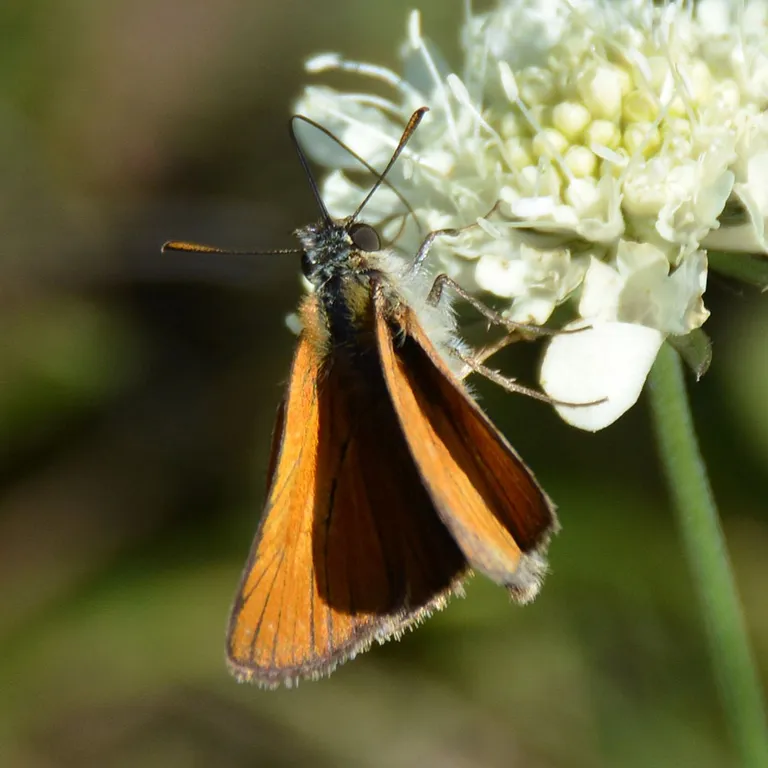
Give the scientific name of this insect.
Thymelicus sylvestris
